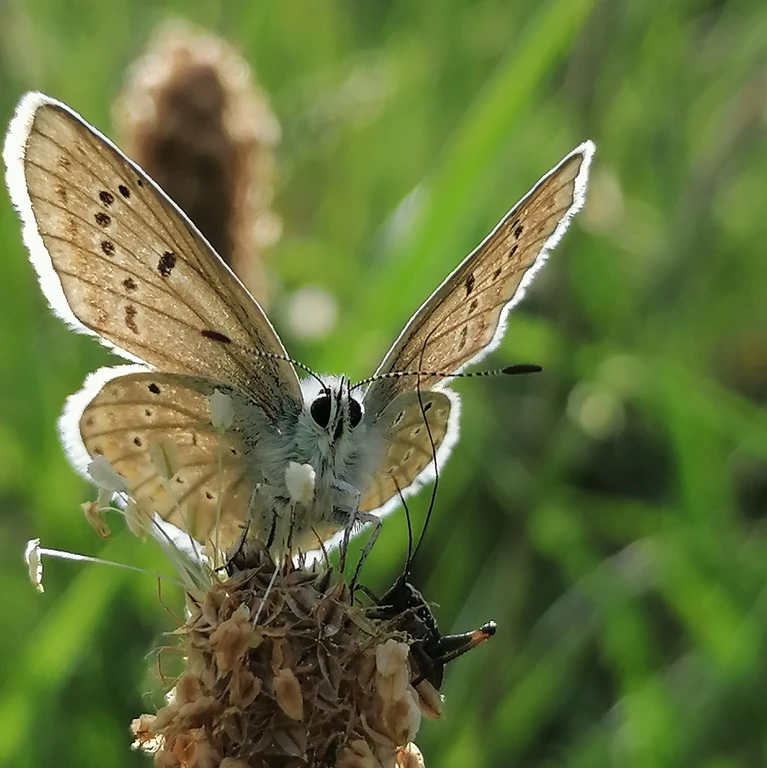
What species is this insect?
Polyommatus dorylas
